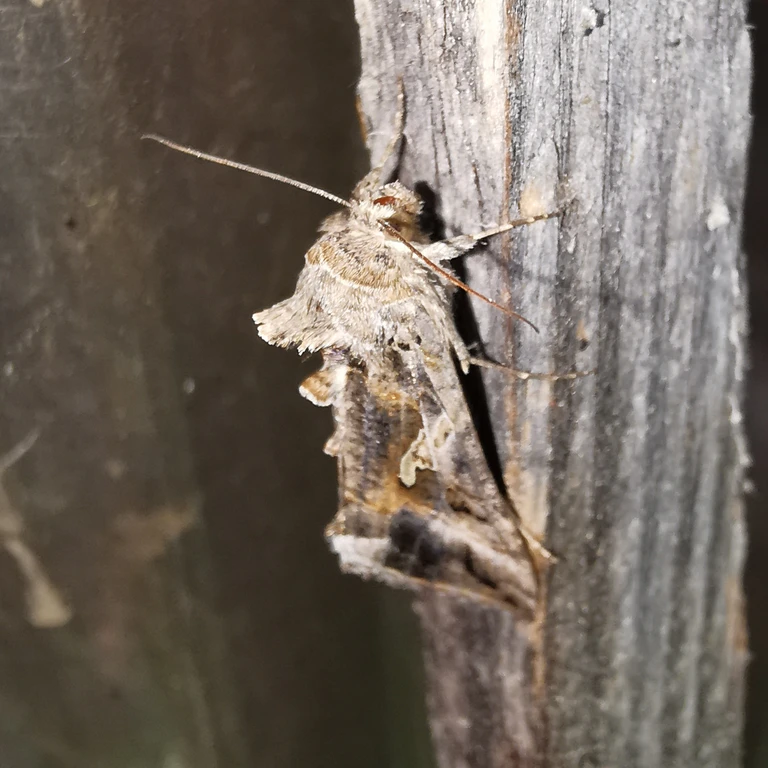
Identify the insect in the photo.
Autographa gamma
